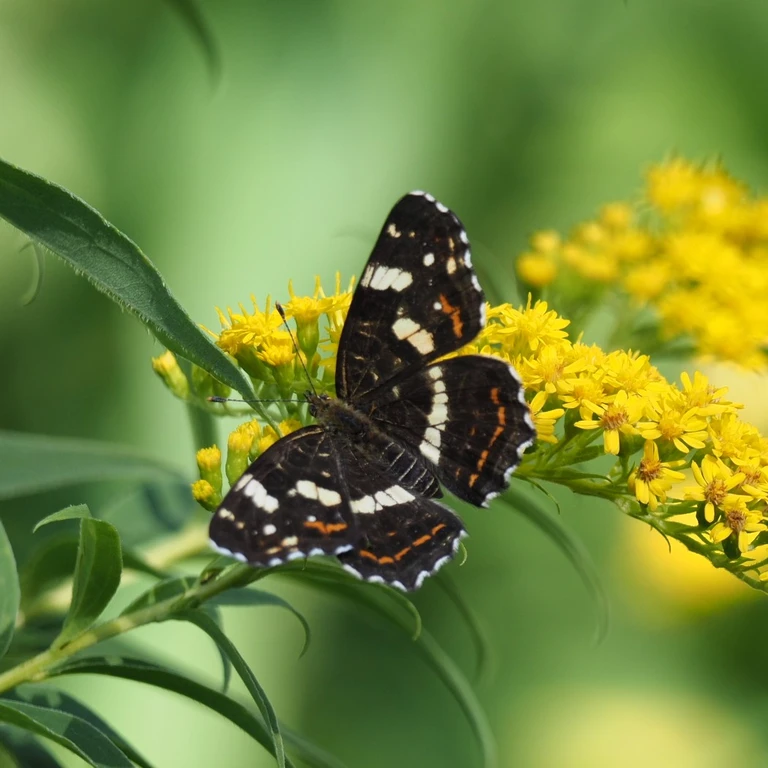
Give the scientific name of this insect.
Araschnia levana
